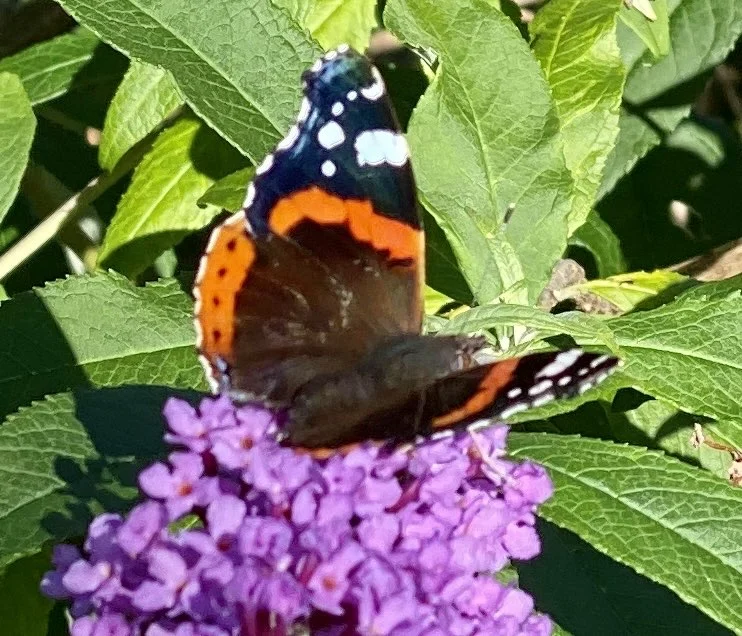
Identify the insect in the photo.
Vanessa atalanta
